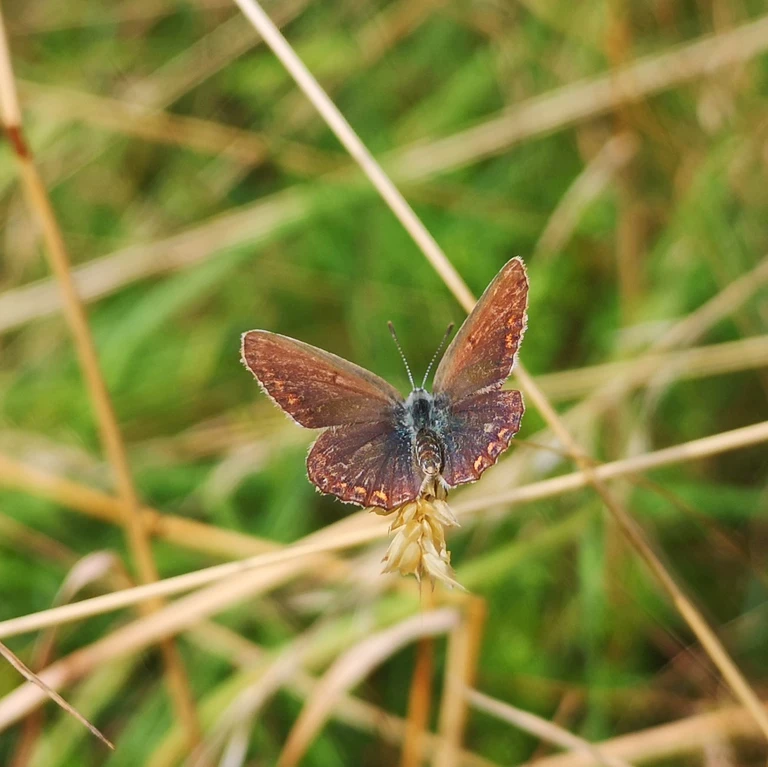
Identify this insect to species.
Polyommatus icarus
